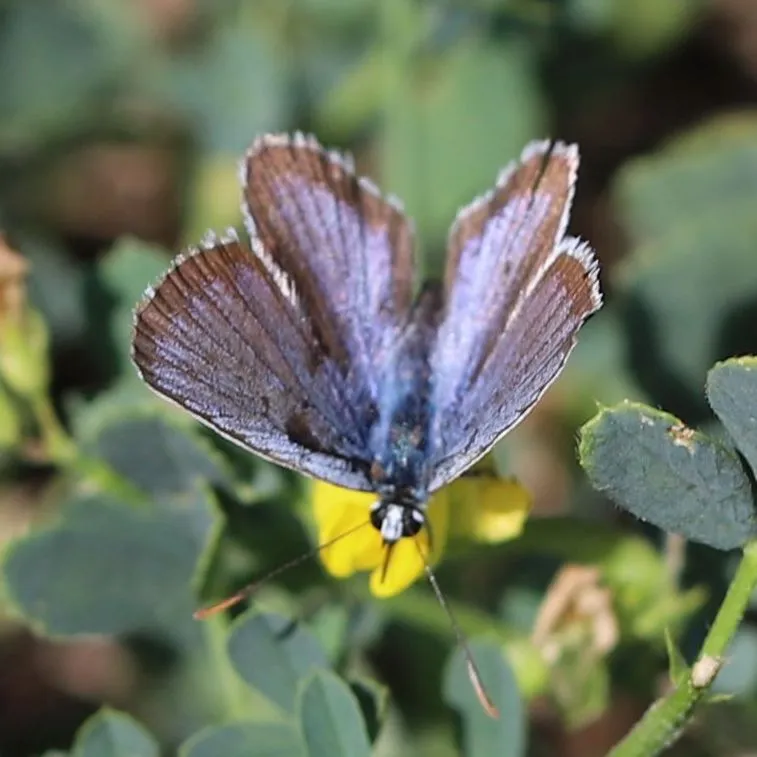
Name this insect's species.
Plebejus argus
